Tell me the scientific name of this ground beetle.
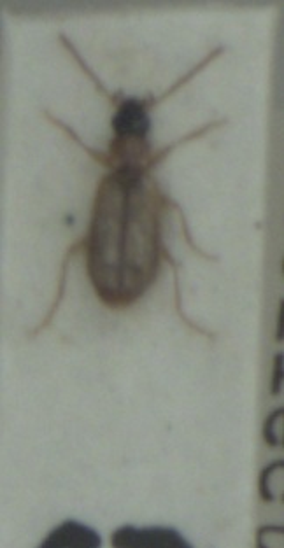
Philorhizus melanocephalus
